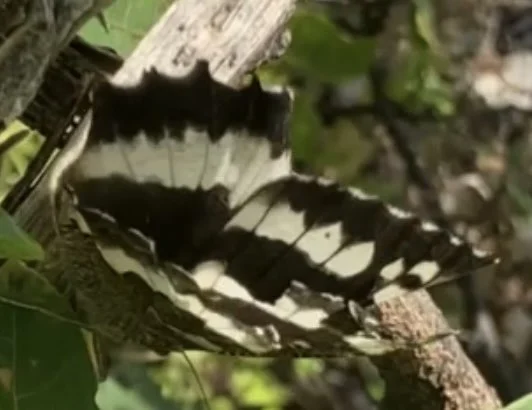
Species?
Brintesia circe
